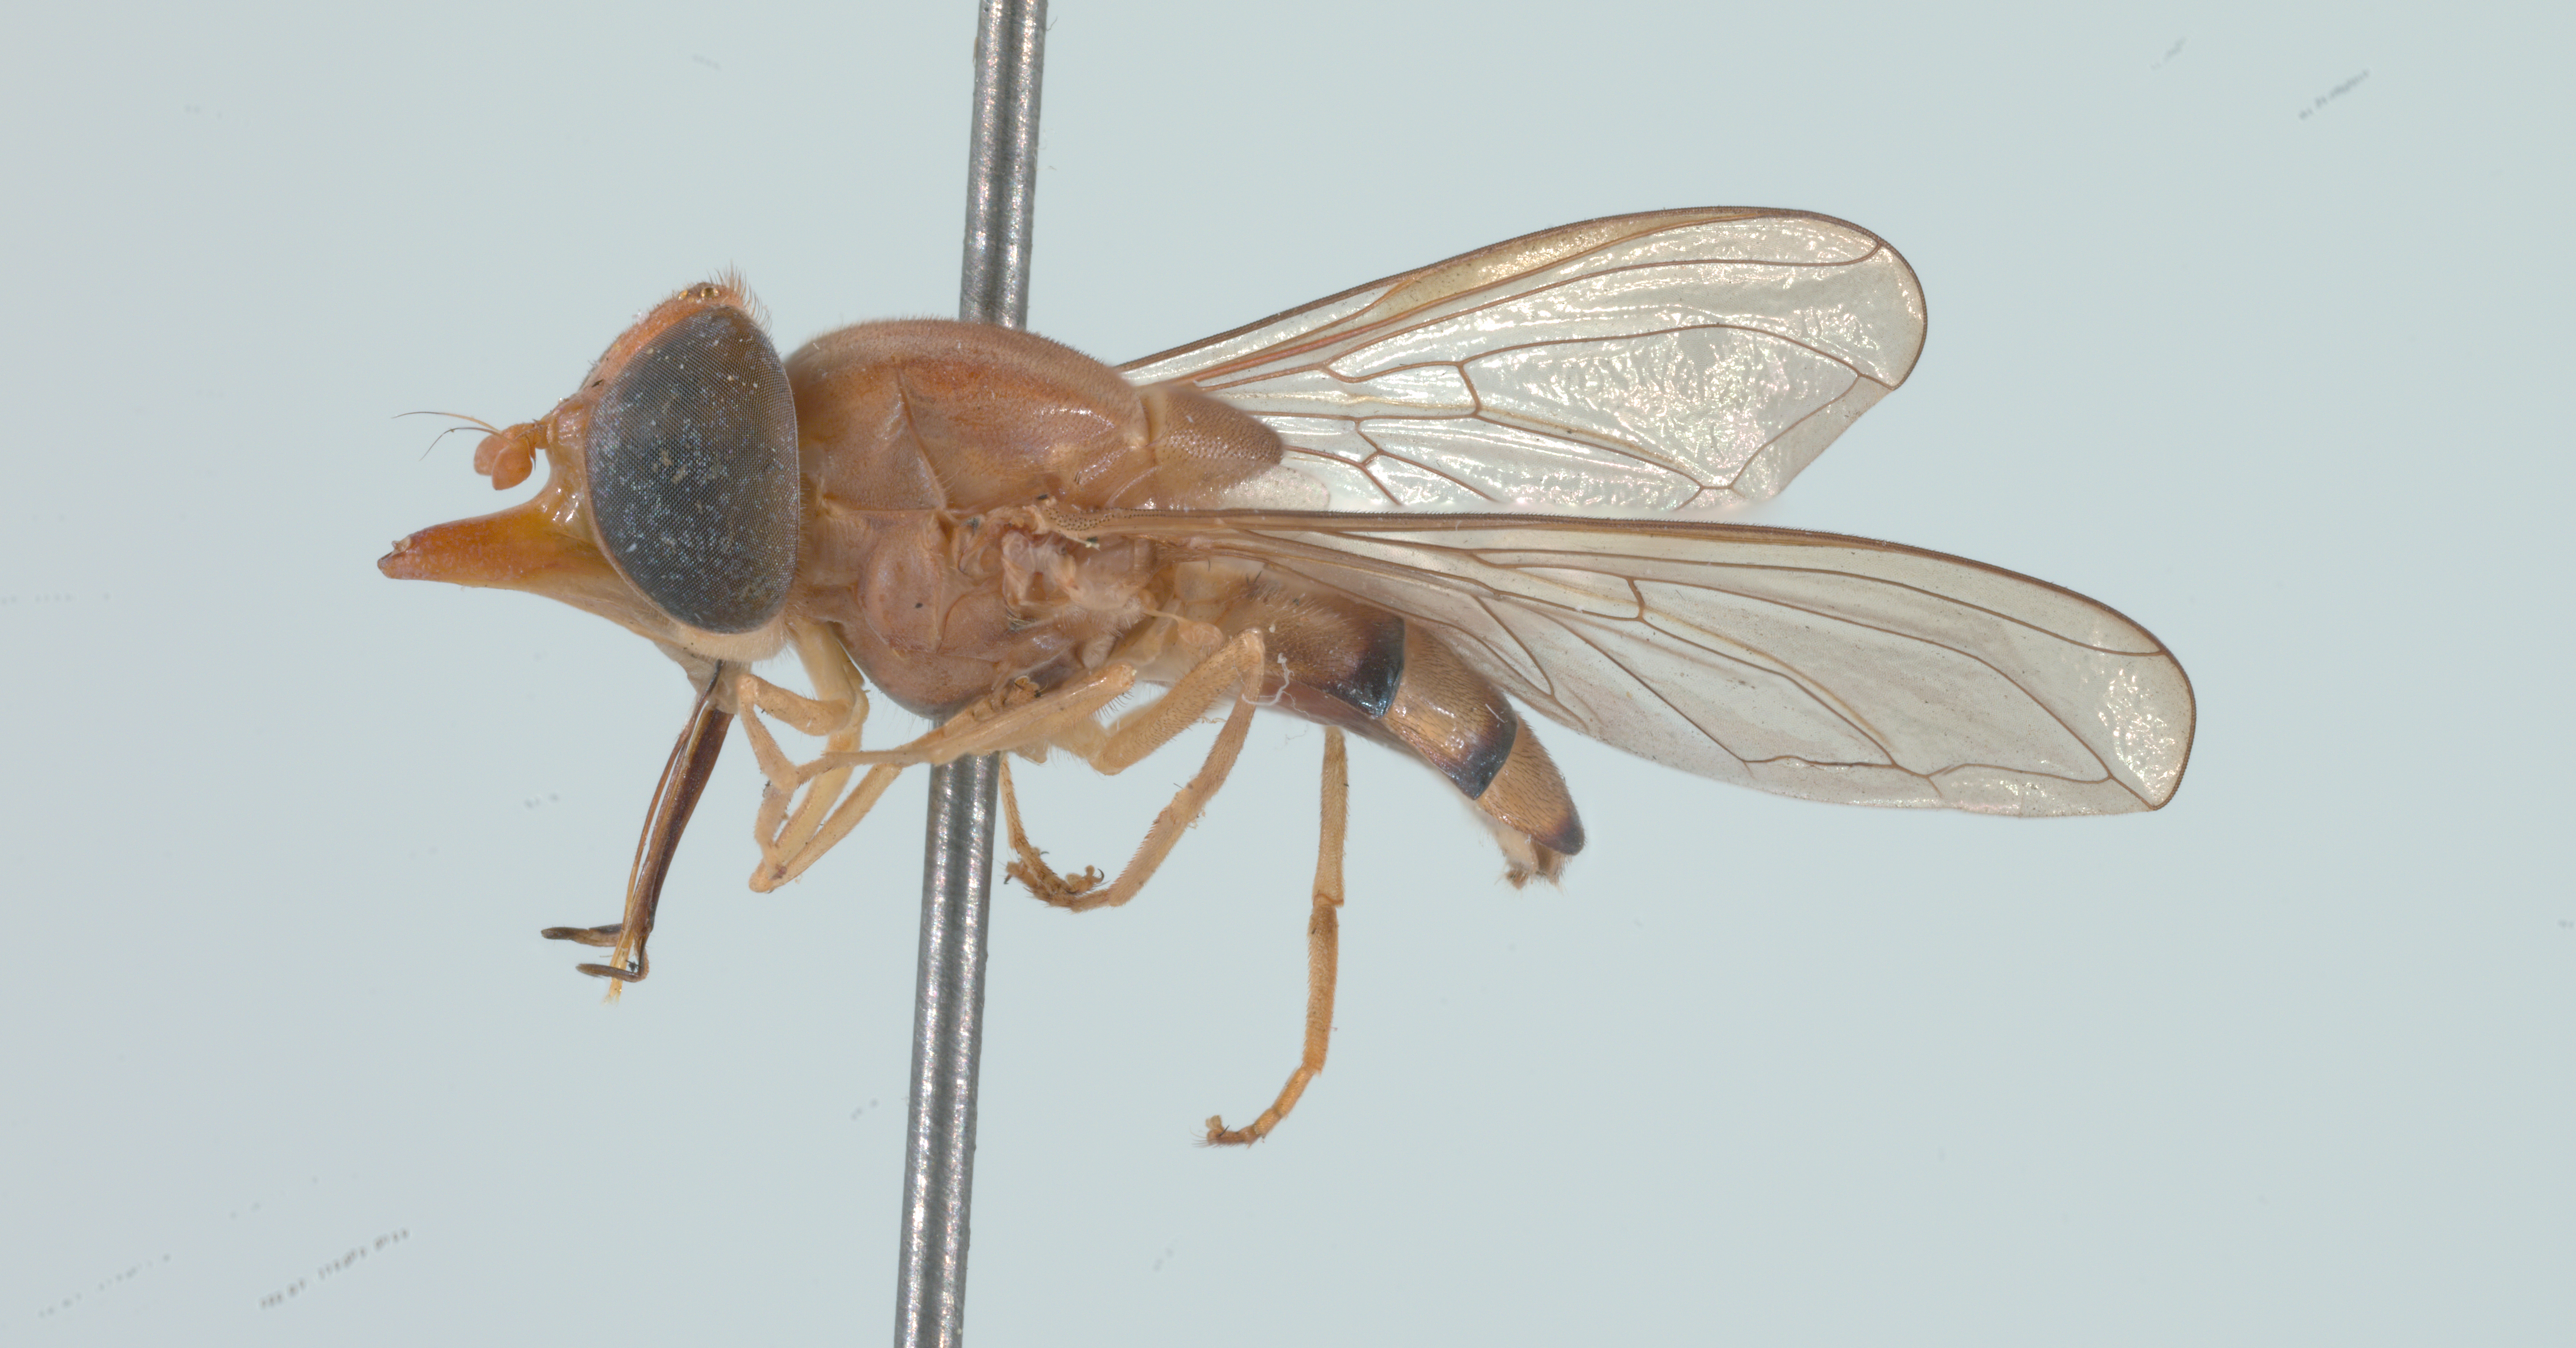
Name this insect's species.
Rhingia lutea
